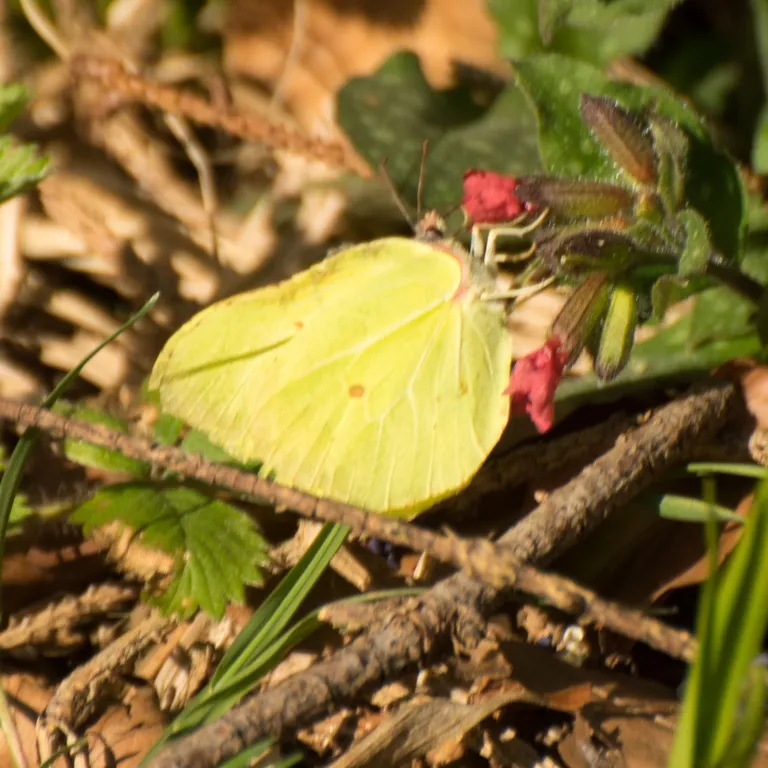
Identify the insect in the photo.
Gonepteryx rhamni
